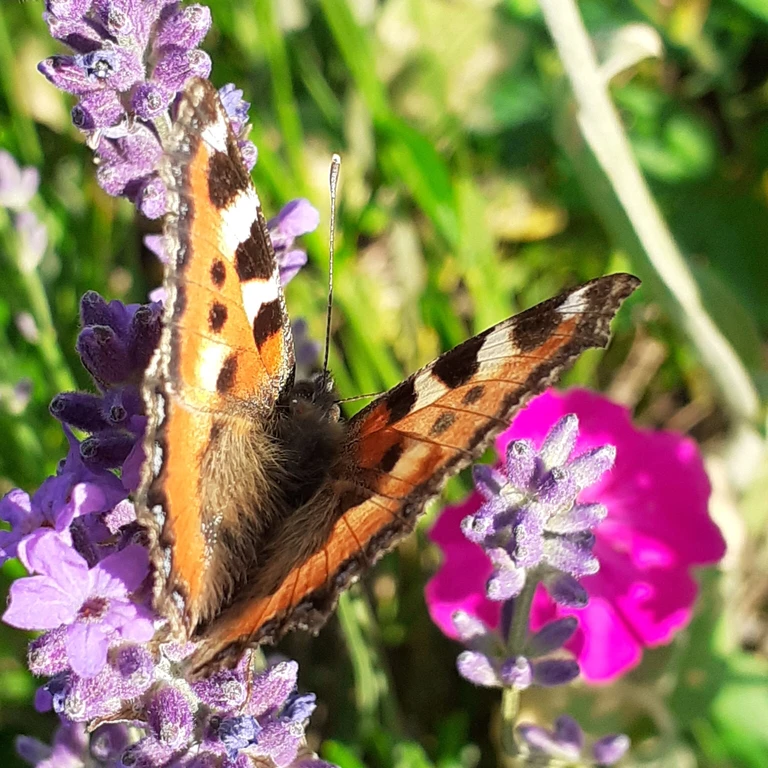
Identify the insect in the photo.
Aglais urticae
